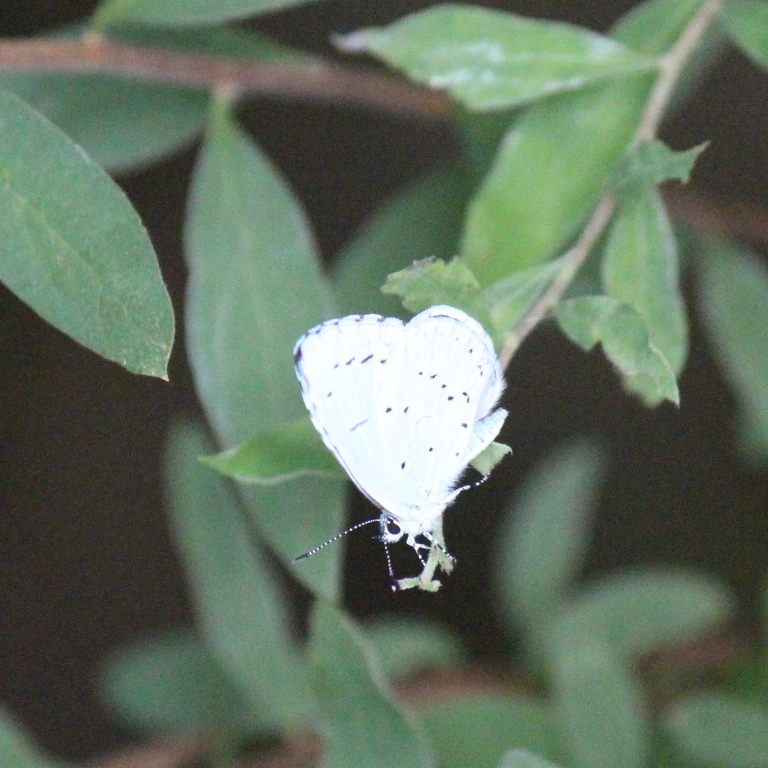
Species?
Celastrina argiolus
